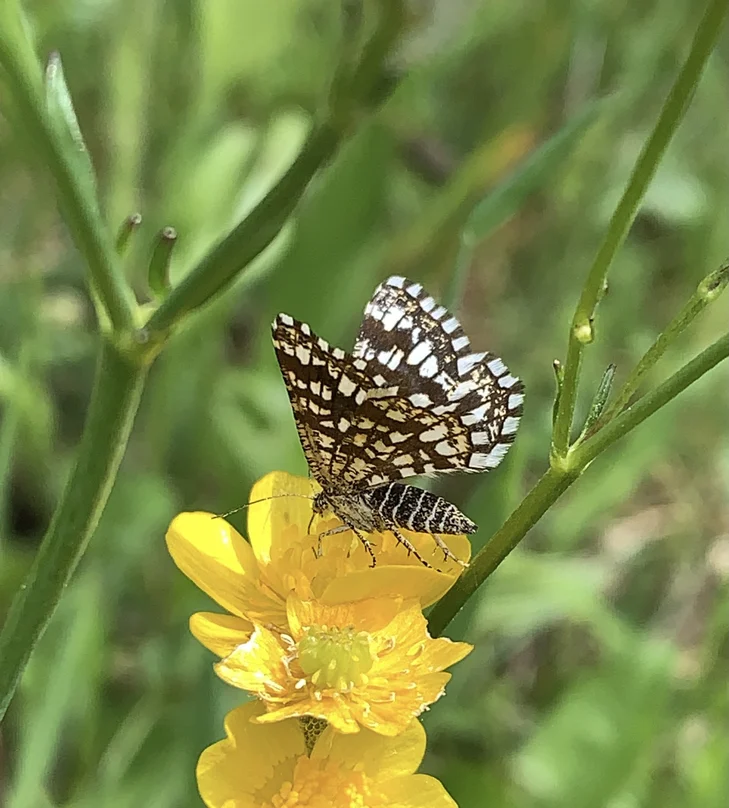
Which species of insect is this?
Chiasmia clathrata
